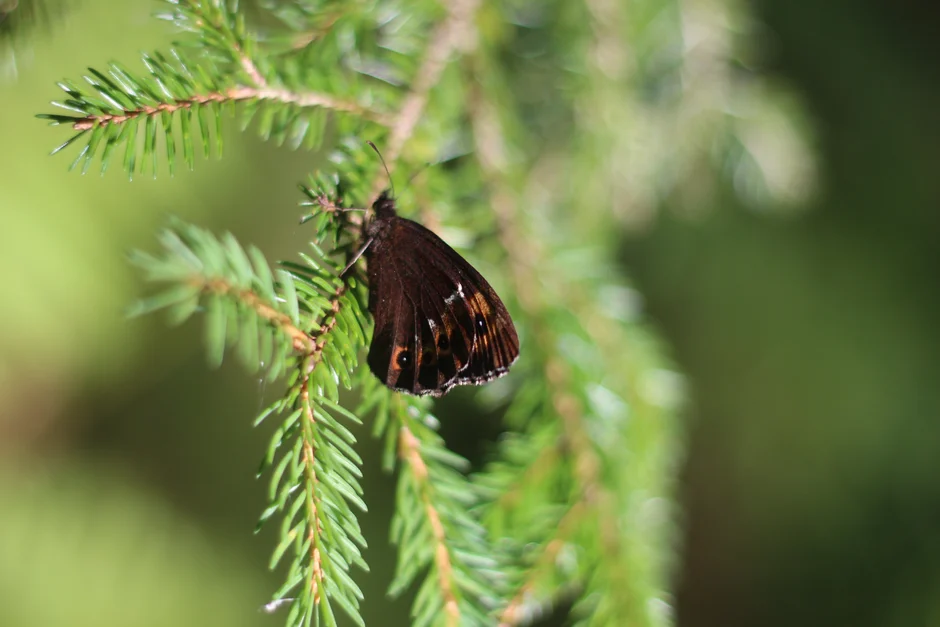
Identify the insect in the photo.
Erebia ligea
